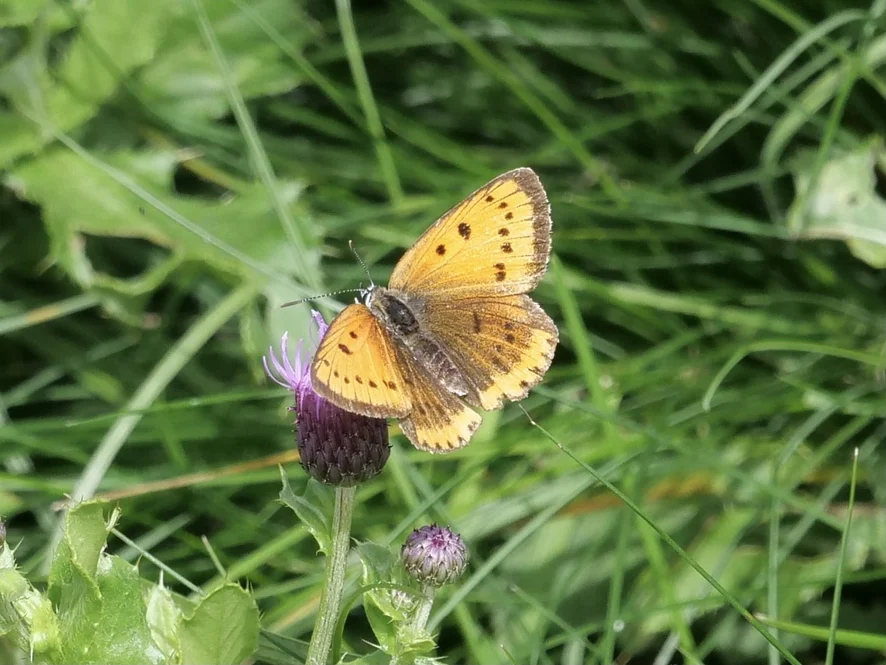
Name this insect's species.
Lycaena dispar
